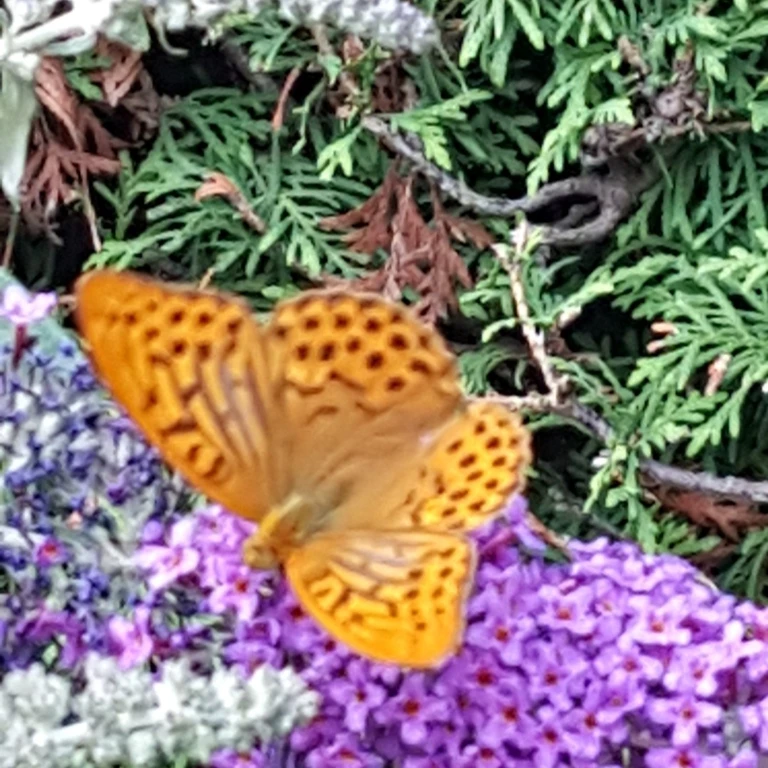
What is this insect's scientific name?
Argynnis paphia
